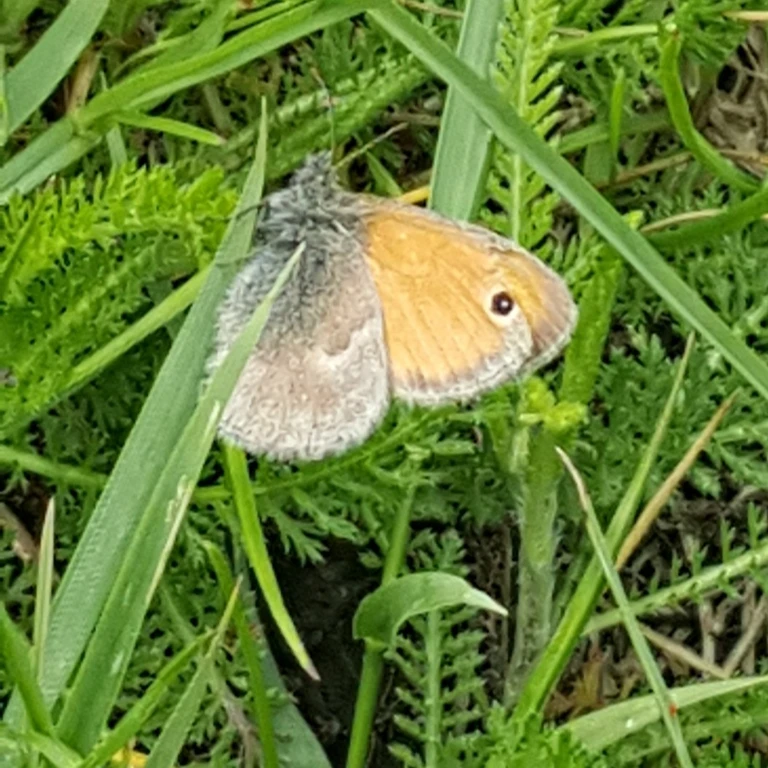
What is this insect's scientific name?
Coenonympha pamphilus
